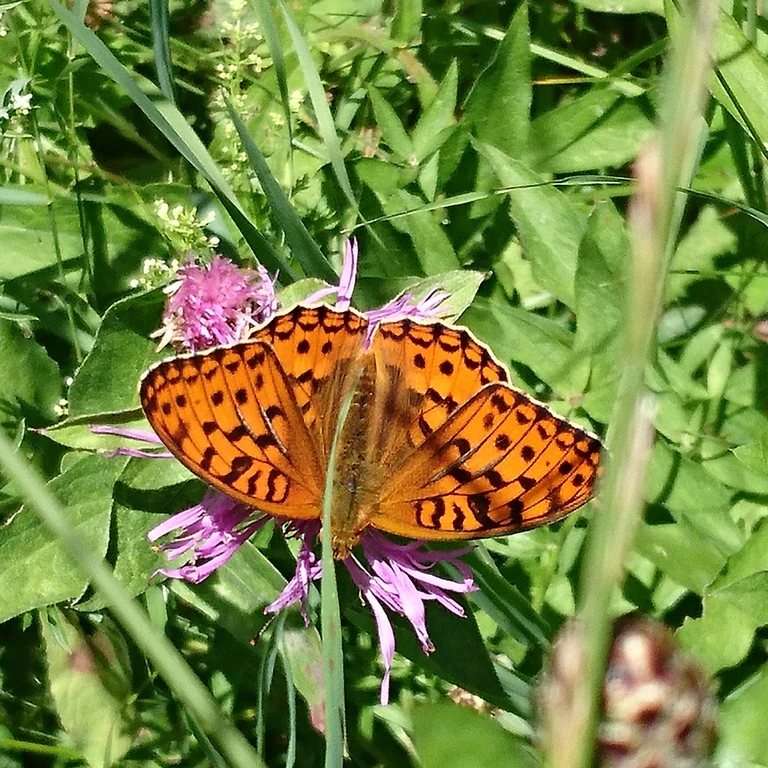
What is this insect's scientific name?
Fabriciana adippe
